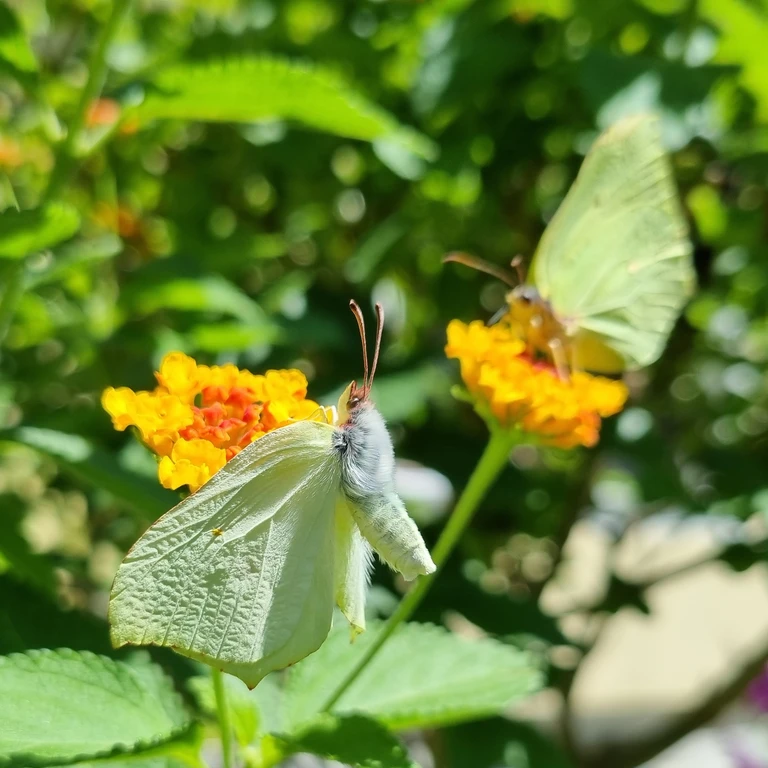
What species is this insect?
Gonepteryx rhamni
